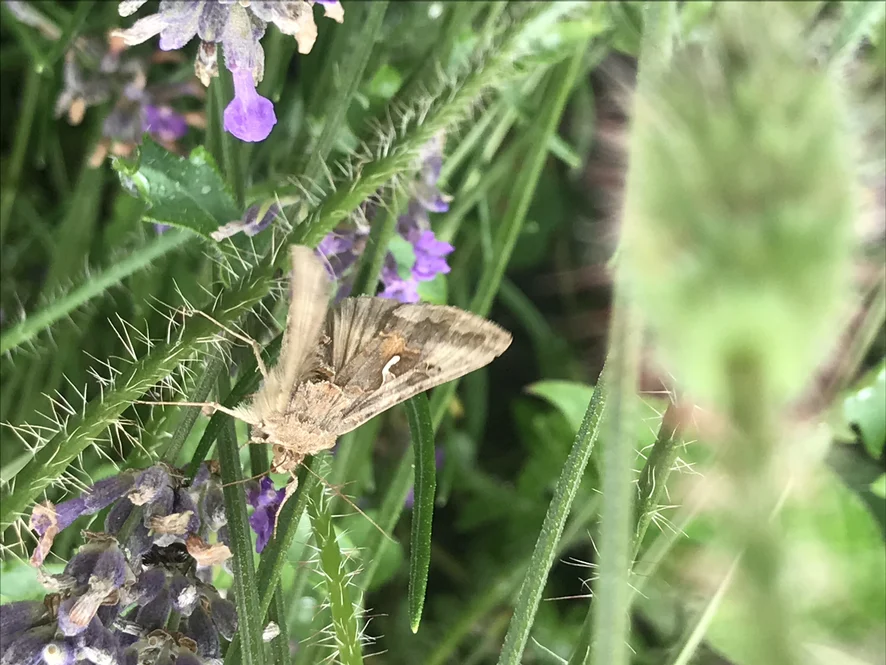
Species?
Autographa gamma
